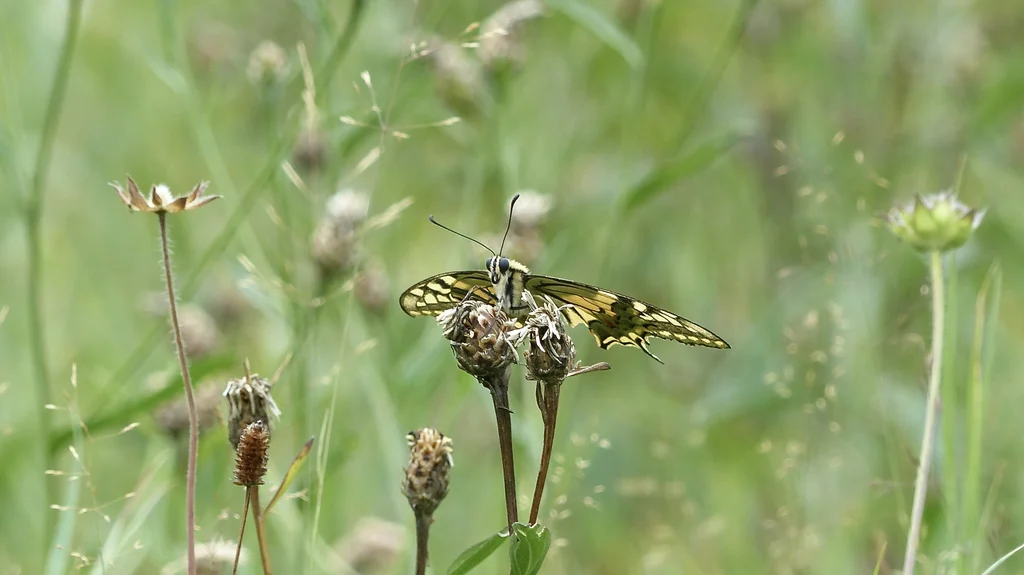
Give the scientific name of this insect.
Papilio machaon
